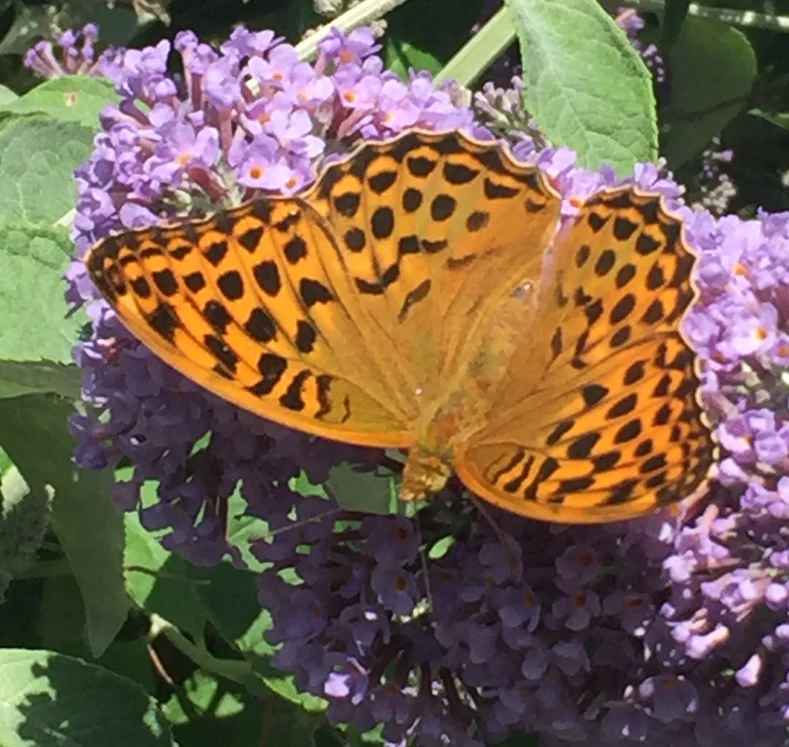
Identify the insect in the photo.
Argynnis paphia
